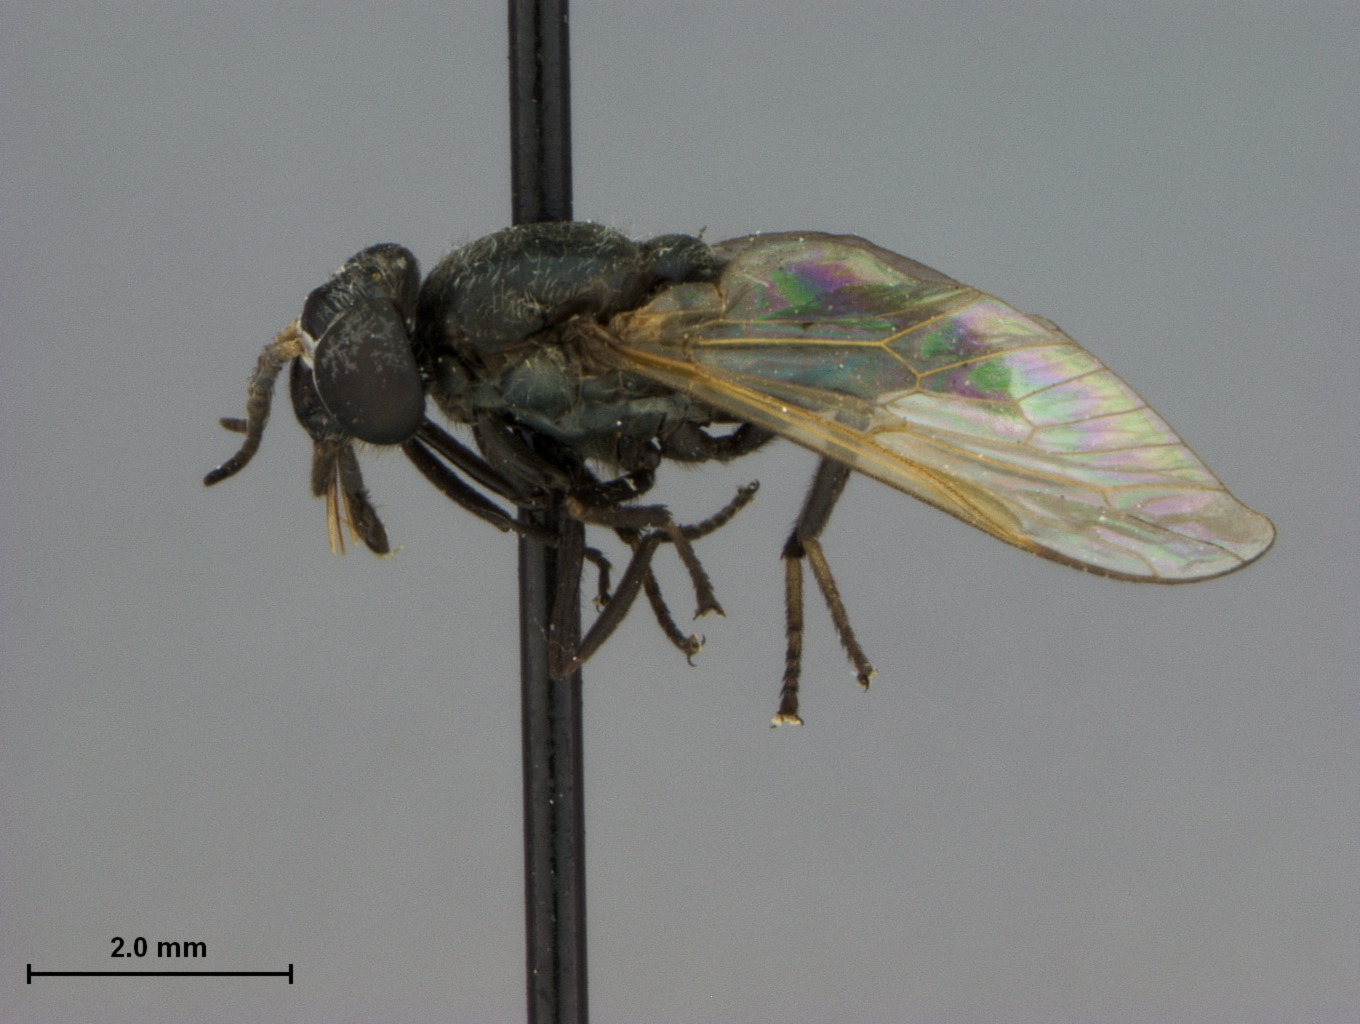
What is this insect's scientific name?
Chrysops hyalinus (also Chrysops vitripennis)
